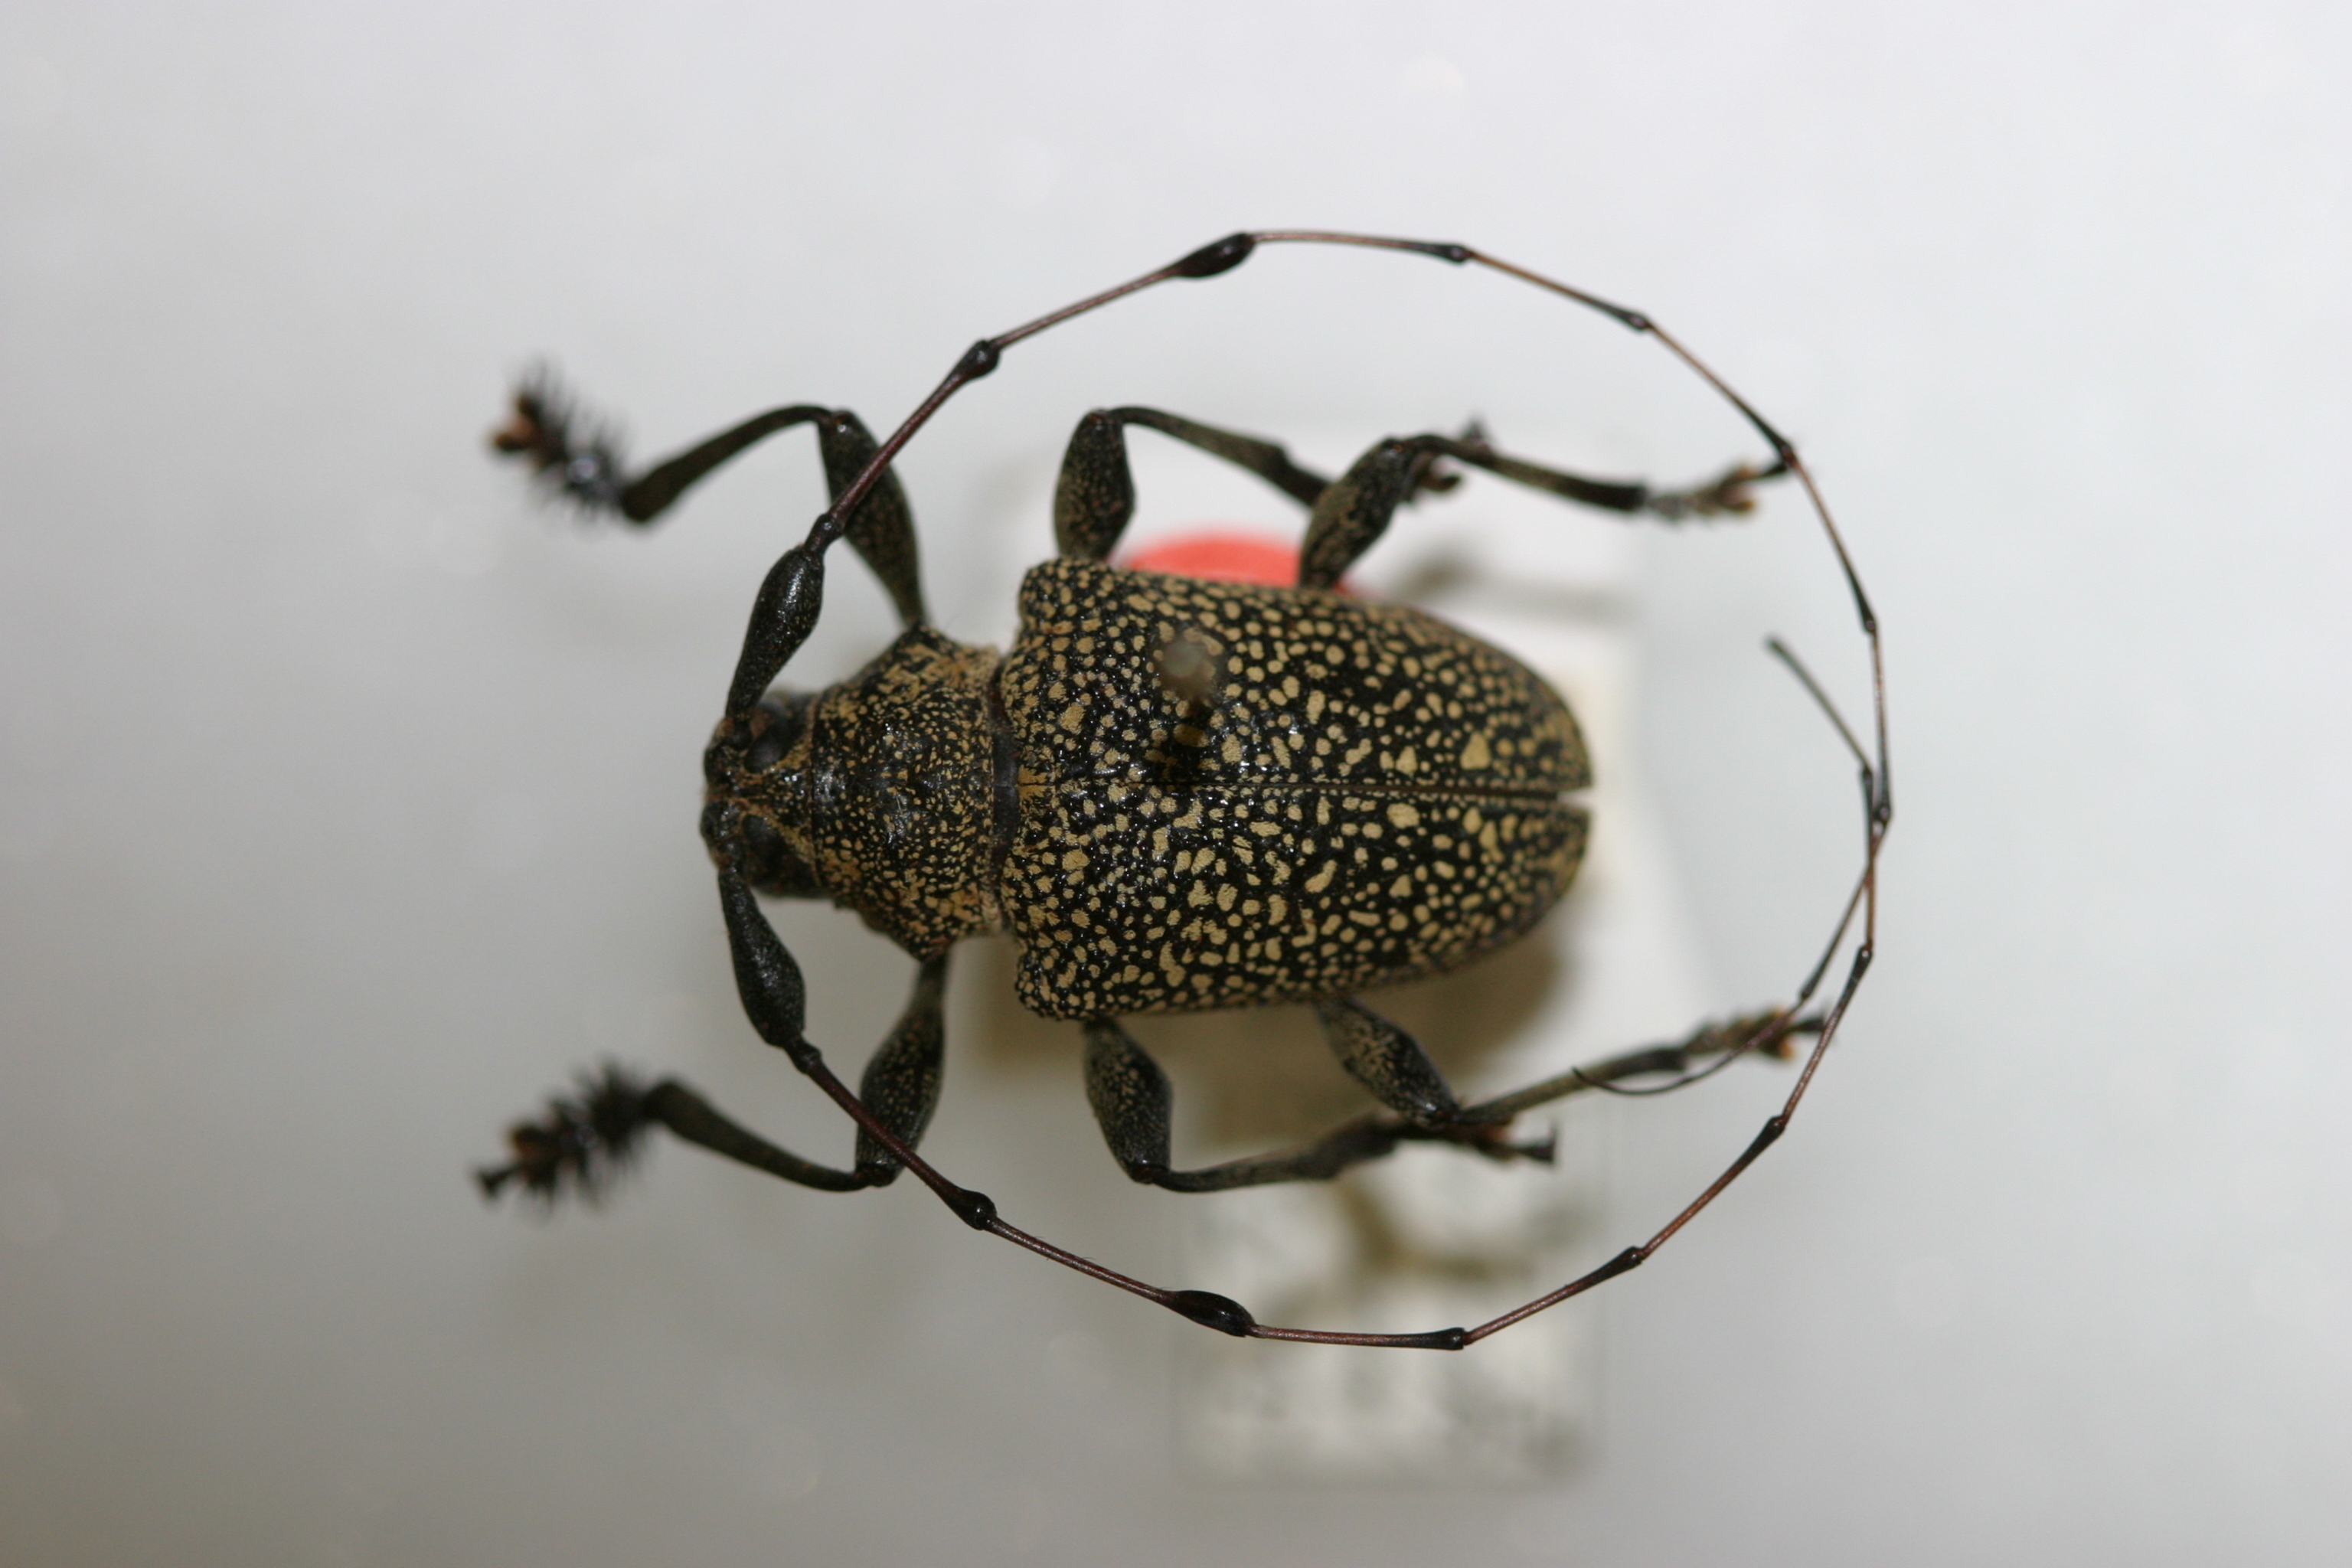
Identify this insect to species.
Batesbeltia pantherina
